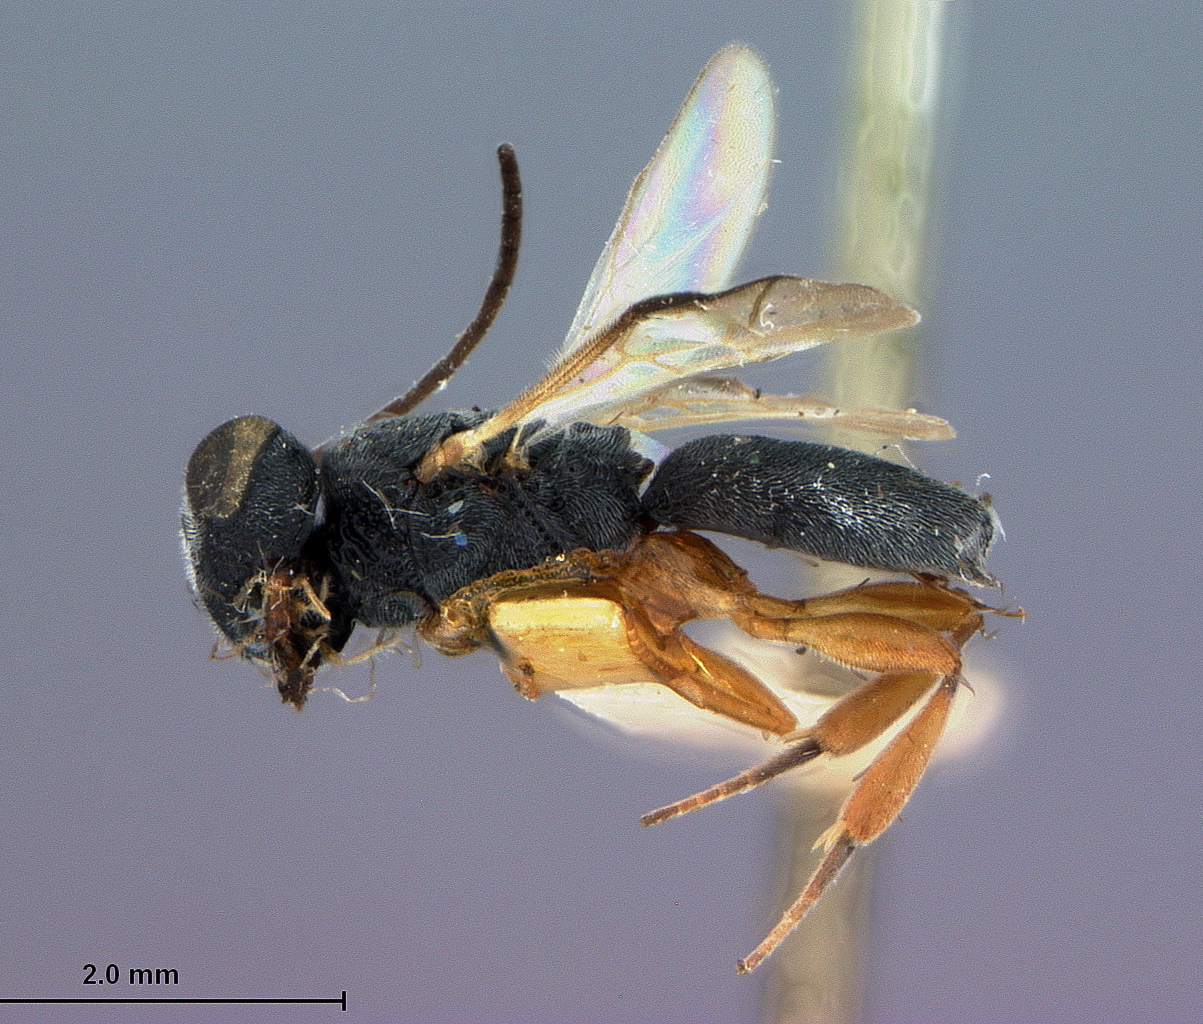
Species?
Megachelonus uniformis
